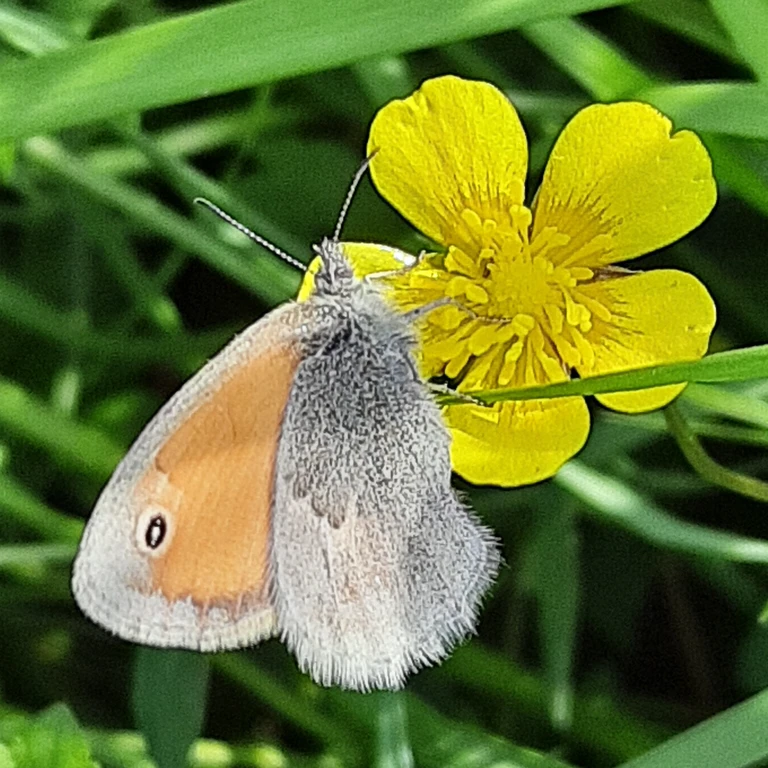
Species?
Coenonympha pamphilus
